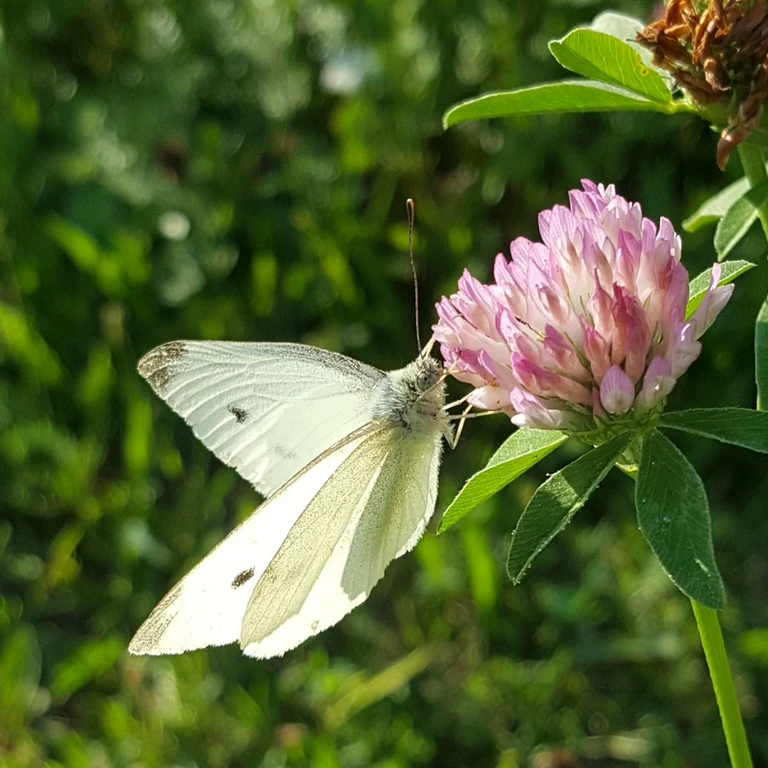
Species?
Pieris rapae
